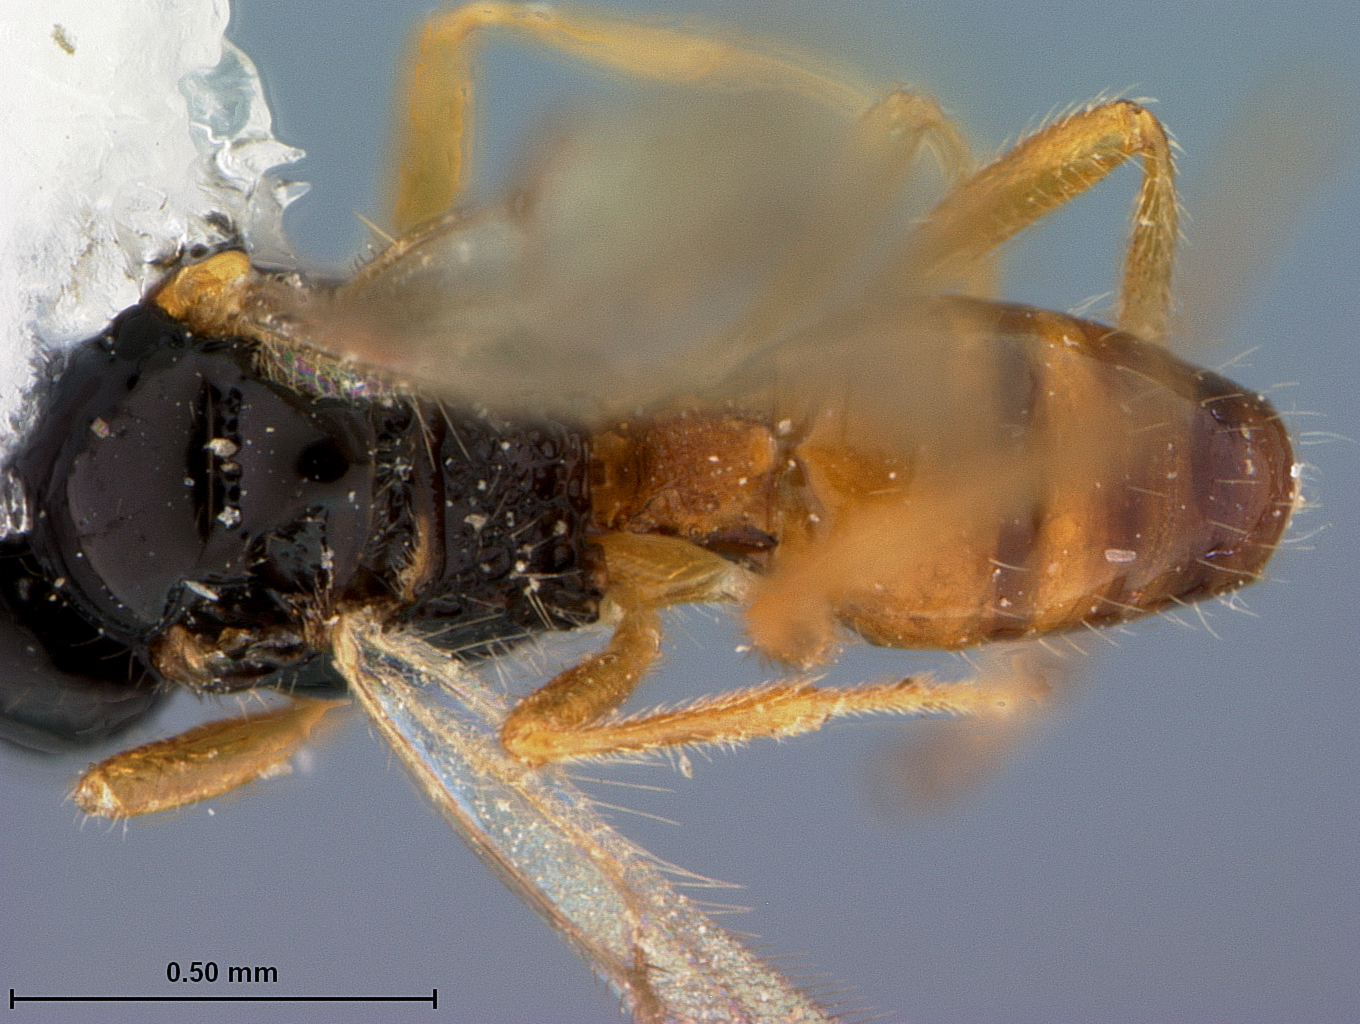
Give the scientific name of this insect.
Opius pyrogaster
